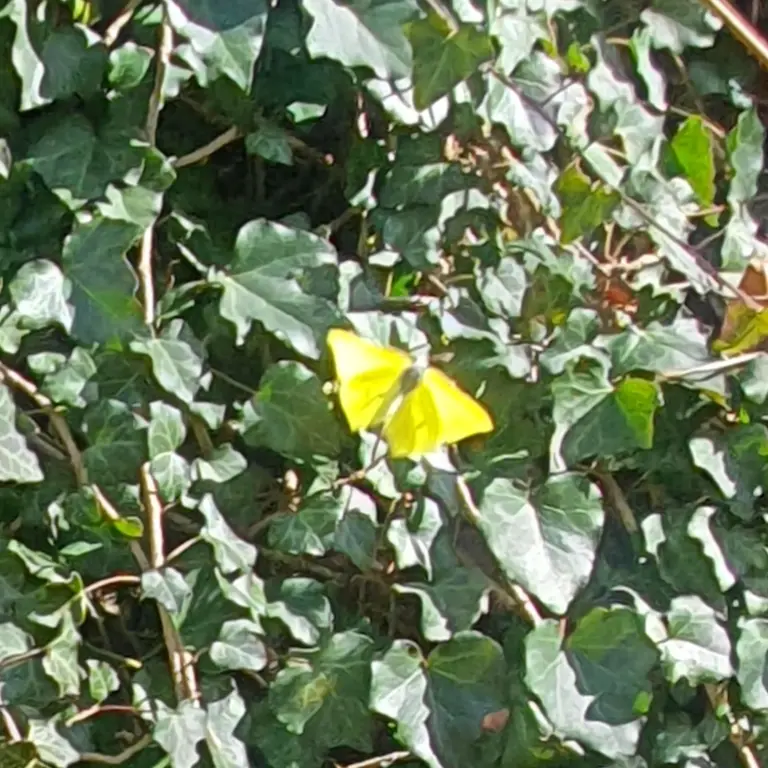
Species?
Gonepteryx rhamni
